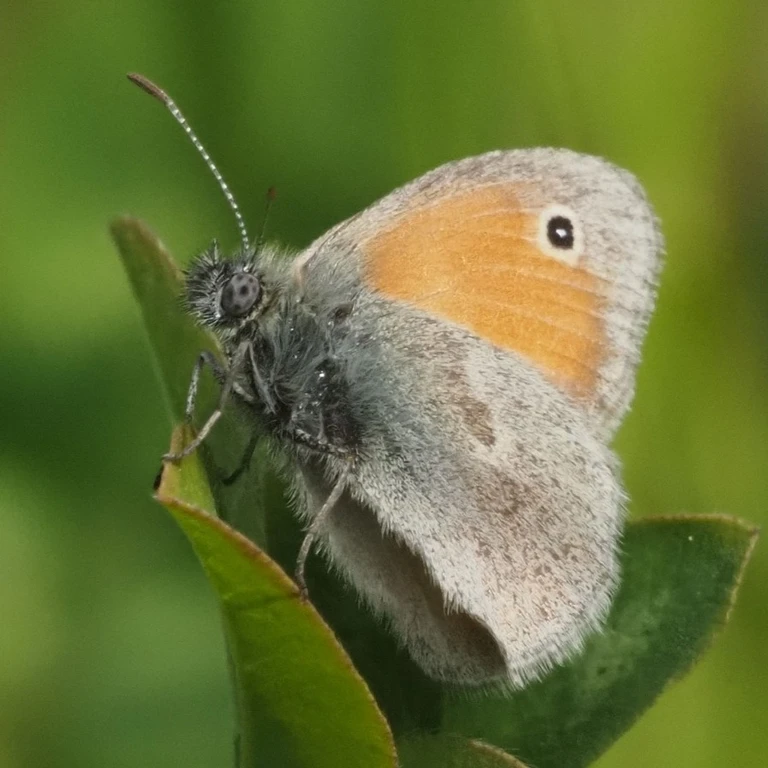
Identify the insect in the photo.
Coenonympha pamphilus
